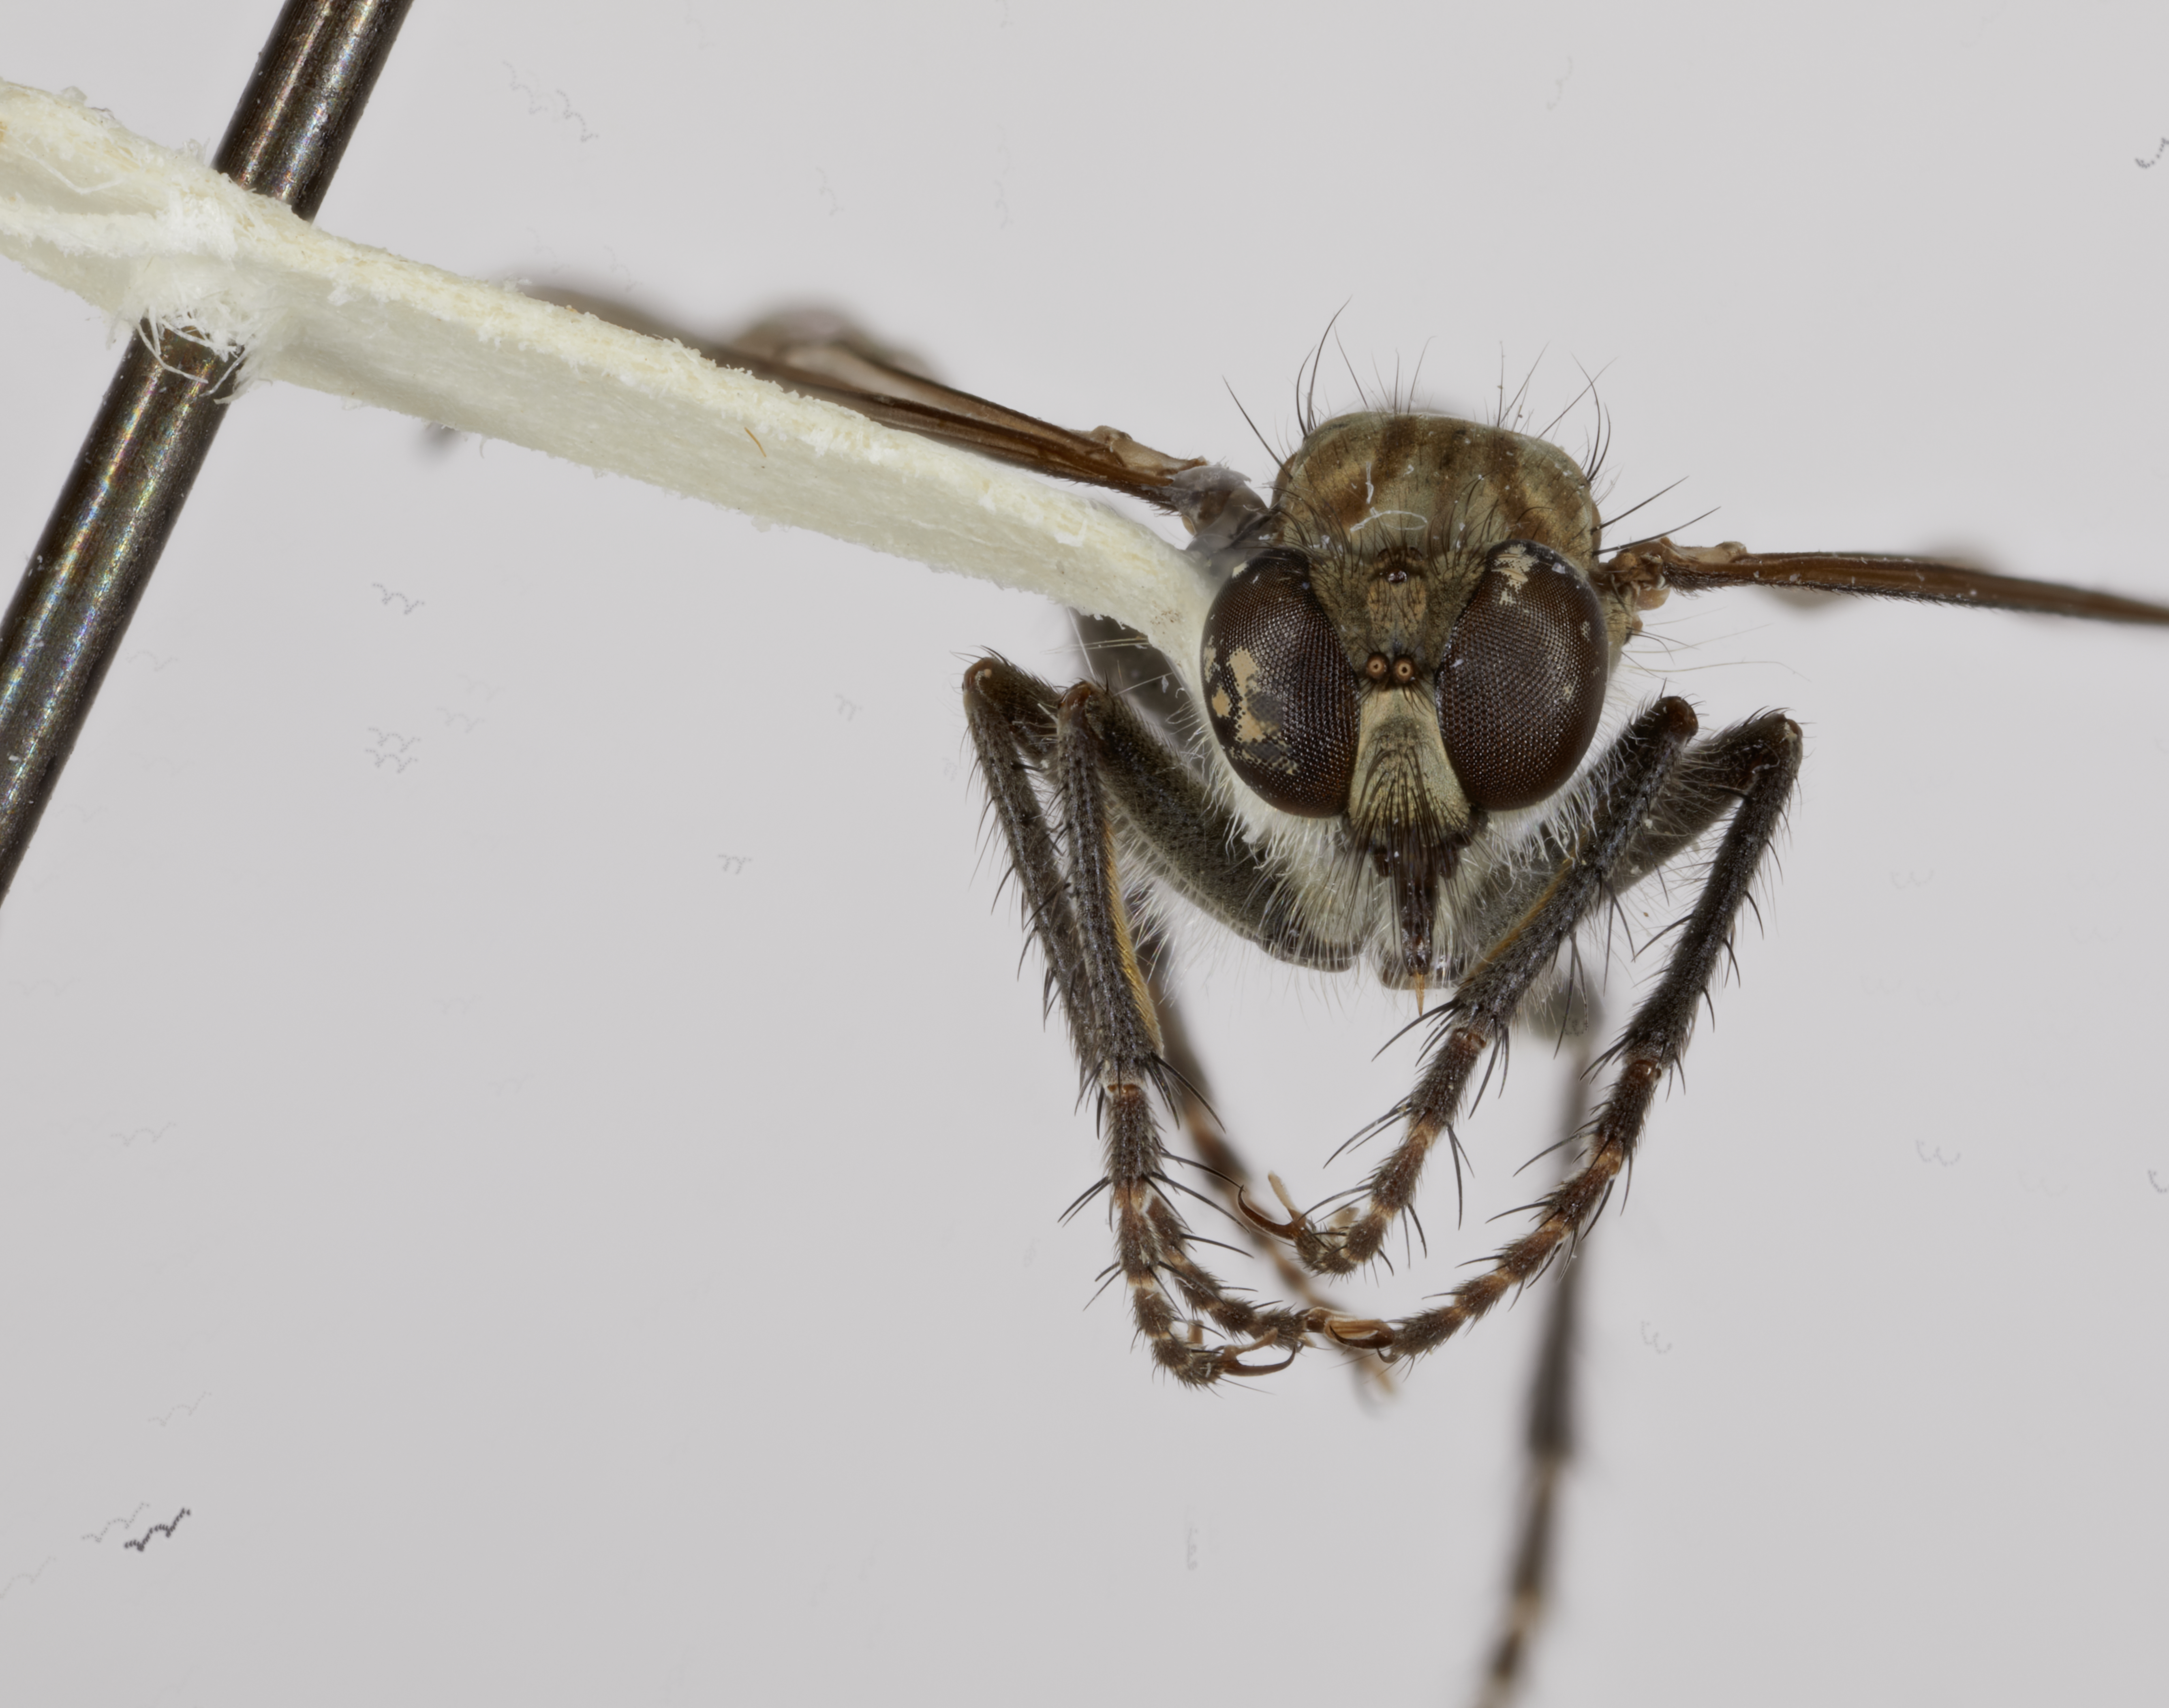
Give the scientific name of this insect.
Lasiopogon piestolophus
